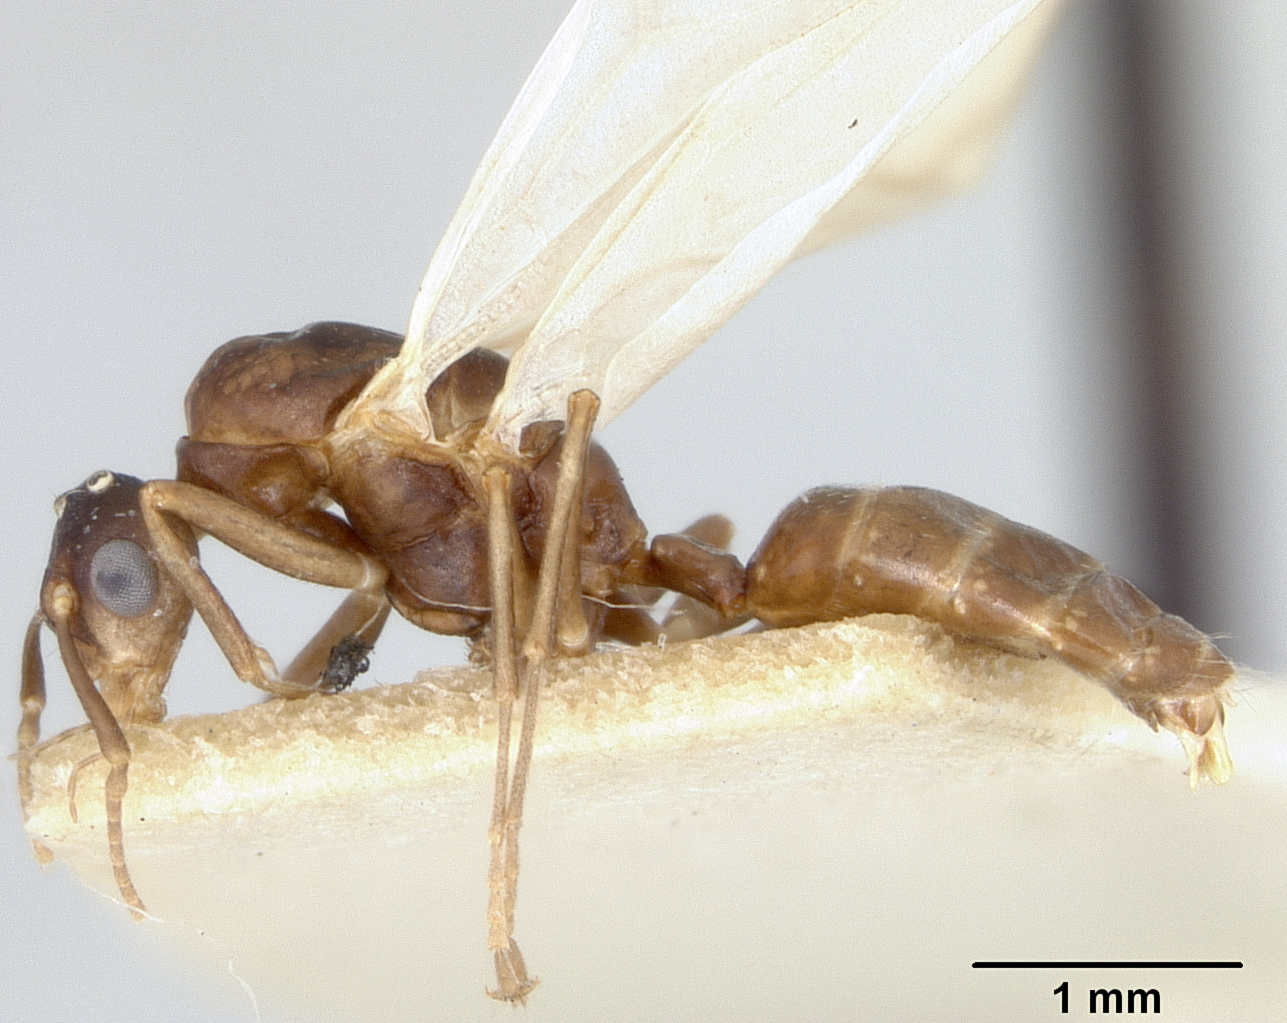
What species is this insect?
Camponotus manni
